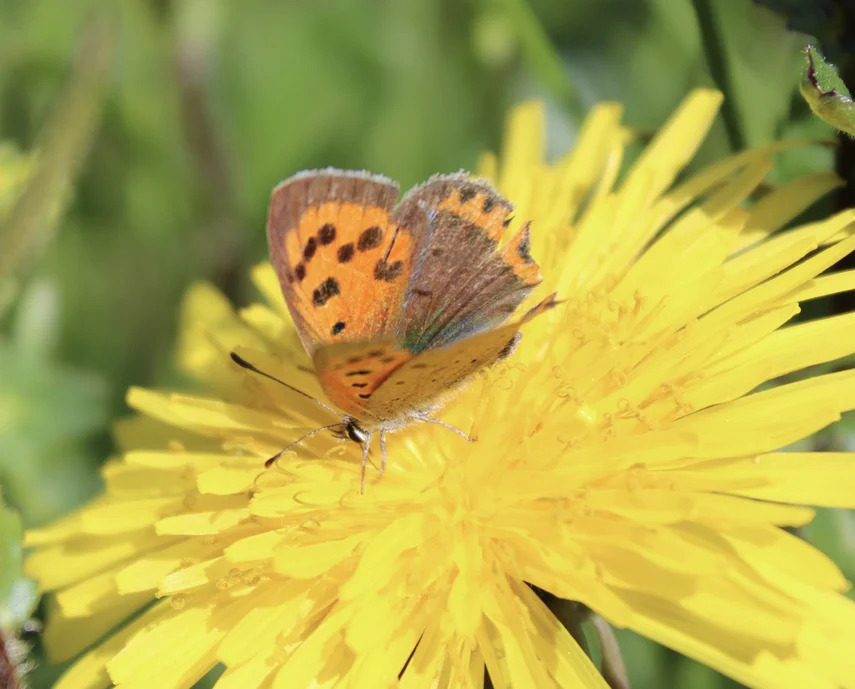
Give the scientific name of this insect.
Lycaena phlaeas
